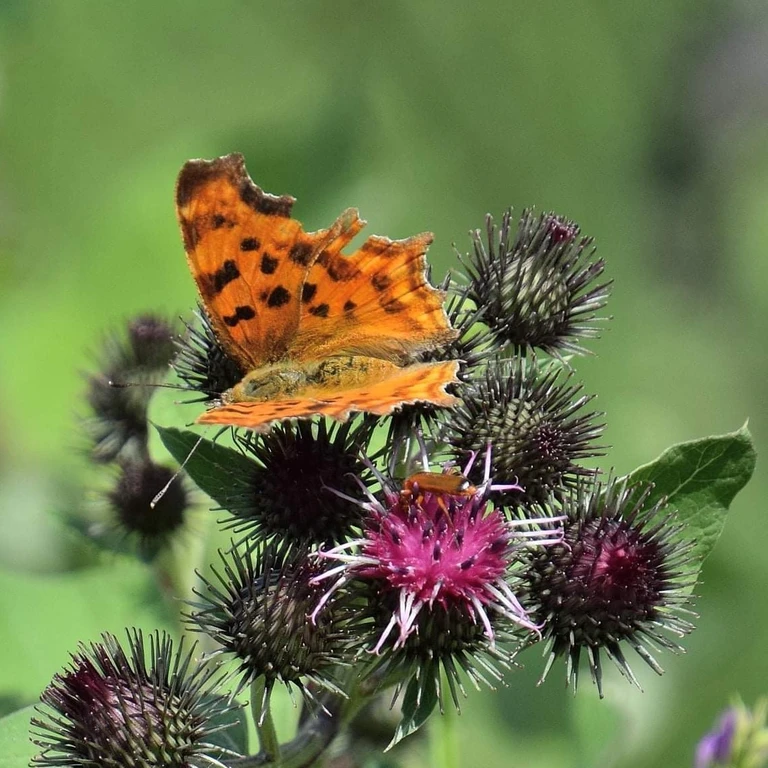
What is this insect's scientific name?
Polygonia c-album
